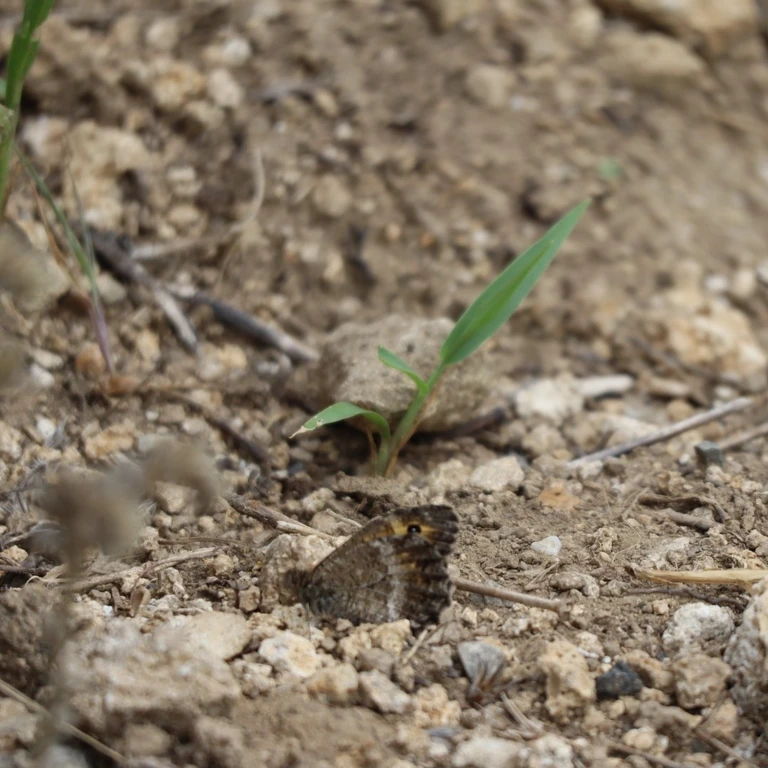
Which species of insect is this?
Arethusana arethusa
